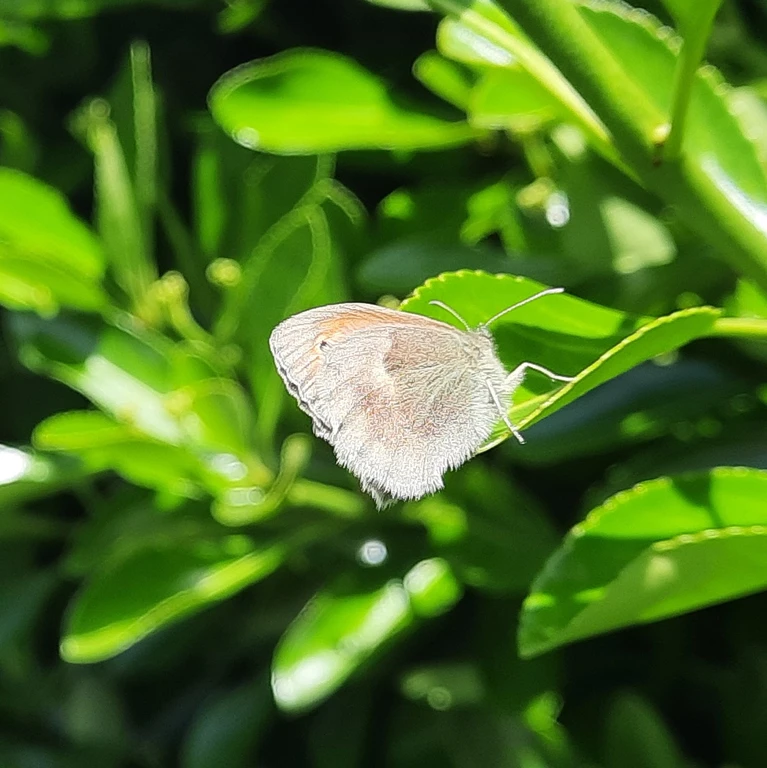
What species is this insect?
Coenonympha pamphilus
